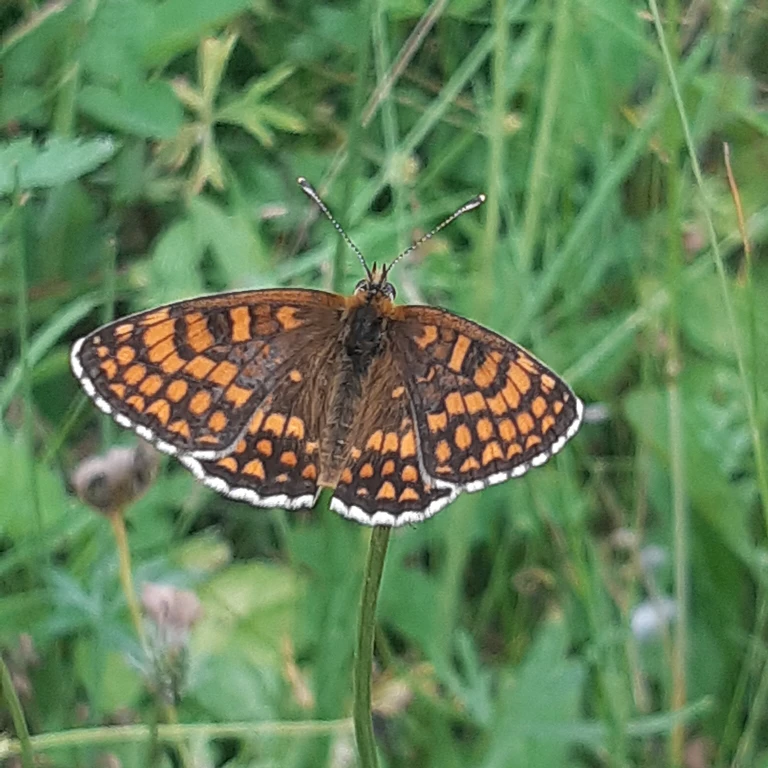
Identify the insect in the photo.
Melitaea athalia
